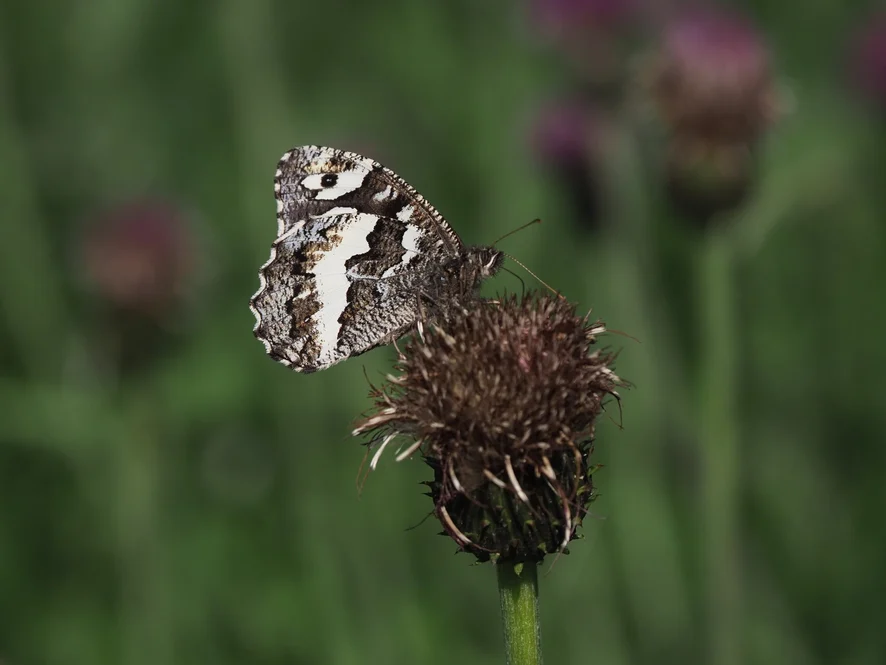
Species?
Brintesia circe
